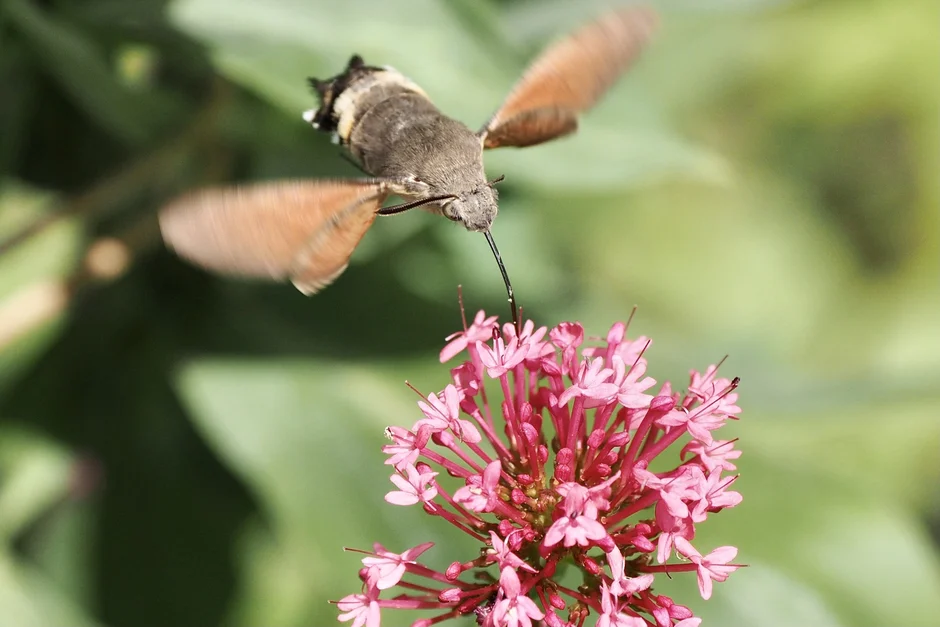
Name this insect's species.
Macroglossum stellatarum
